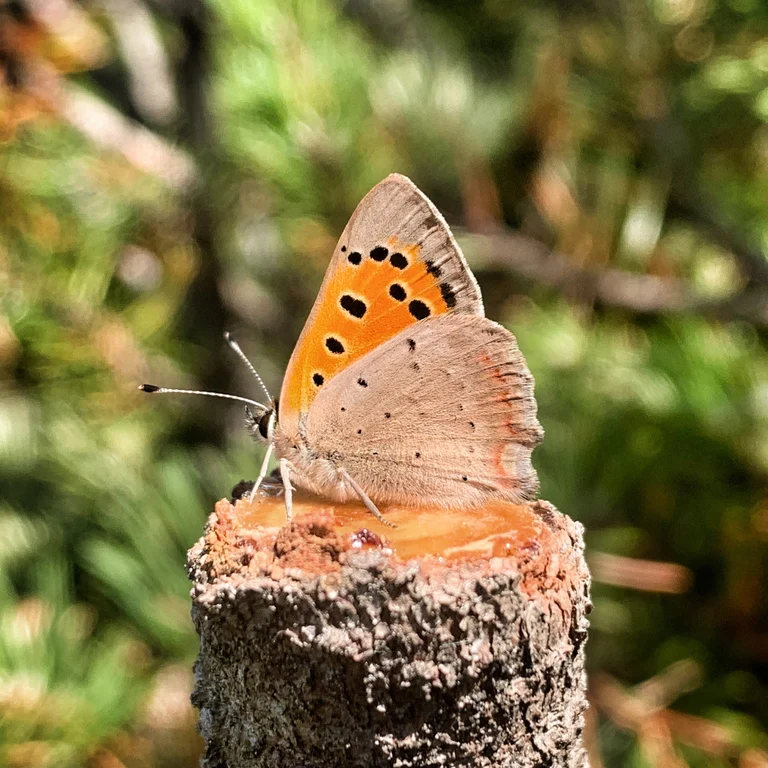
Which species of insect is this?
Lycaena phlaeas
